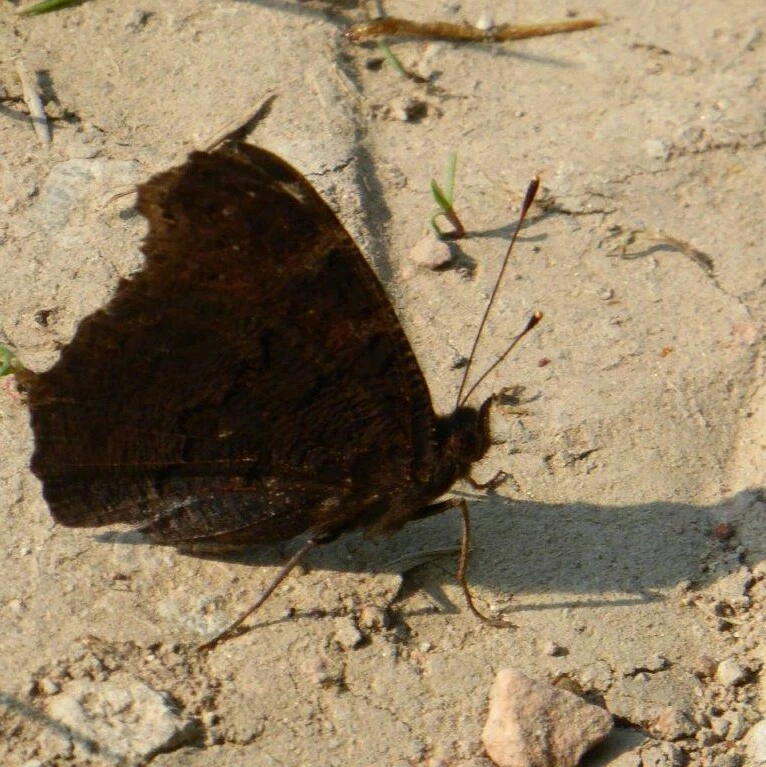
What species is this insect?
Aglais io
